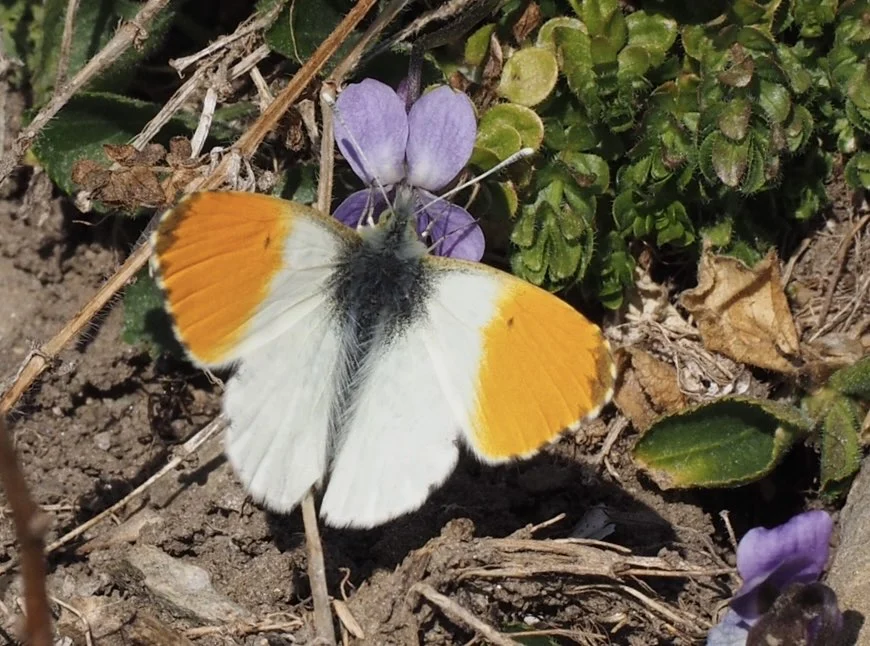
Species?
Anthocharis cardamines
